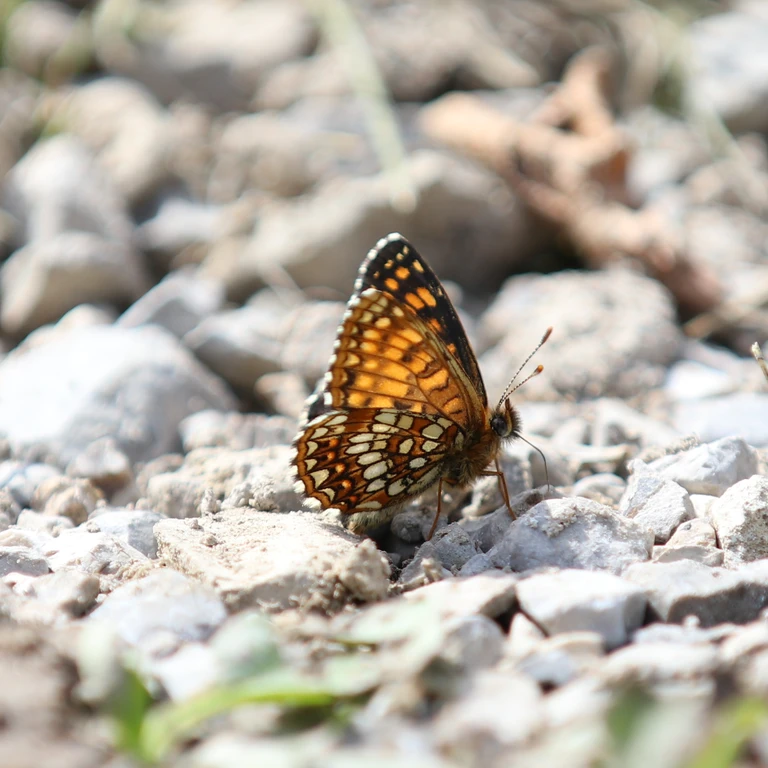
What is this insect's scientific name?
Melitaea diamina
